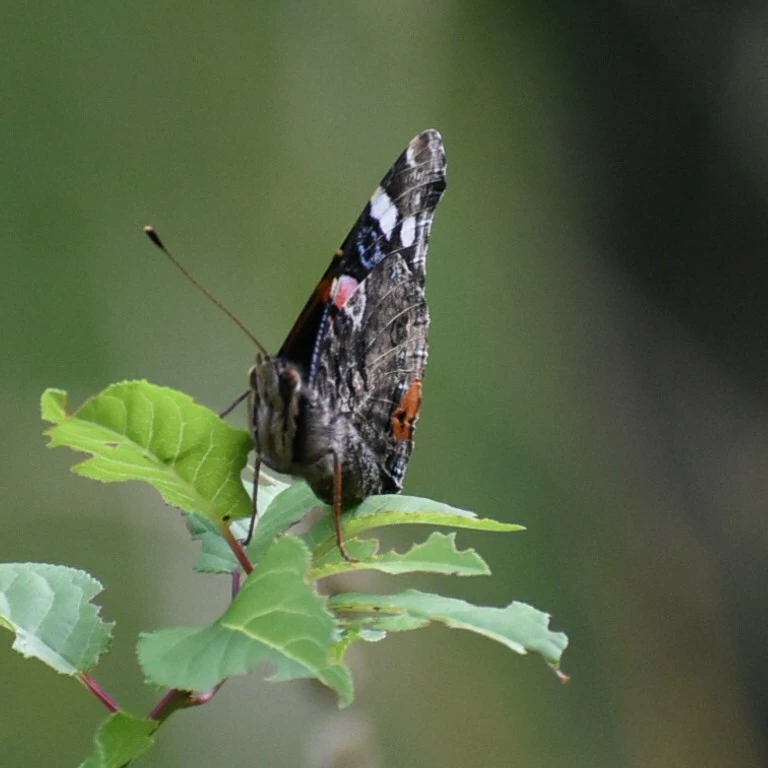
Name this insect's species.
Vanessa atalanta
